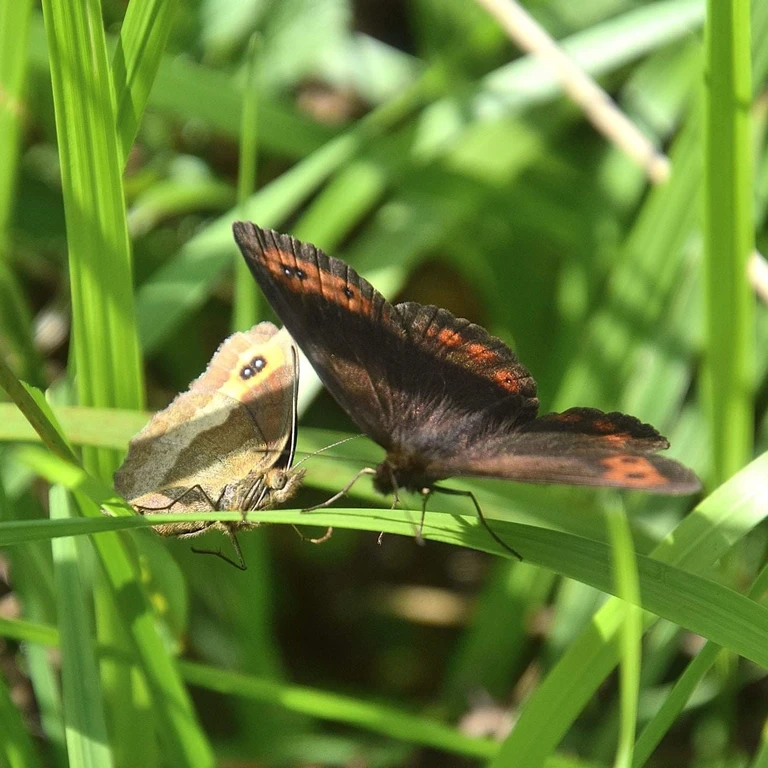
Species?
Erebia aethiops
